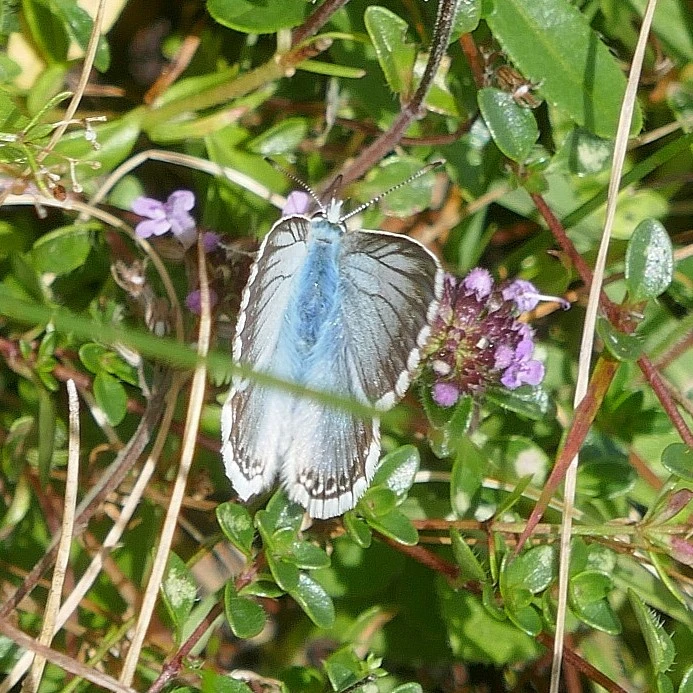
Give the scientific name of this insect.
Lysandra coridon
